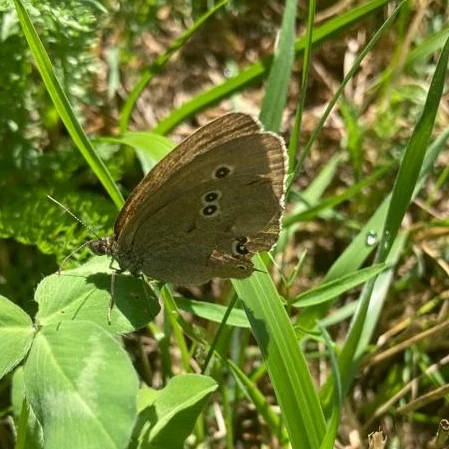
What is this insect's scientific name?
Aphantopus hyperantus
